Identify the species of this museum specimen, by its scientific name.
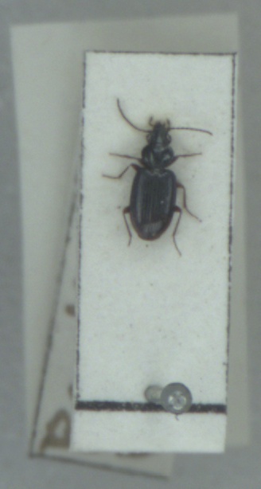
Bembidion lunulatum
